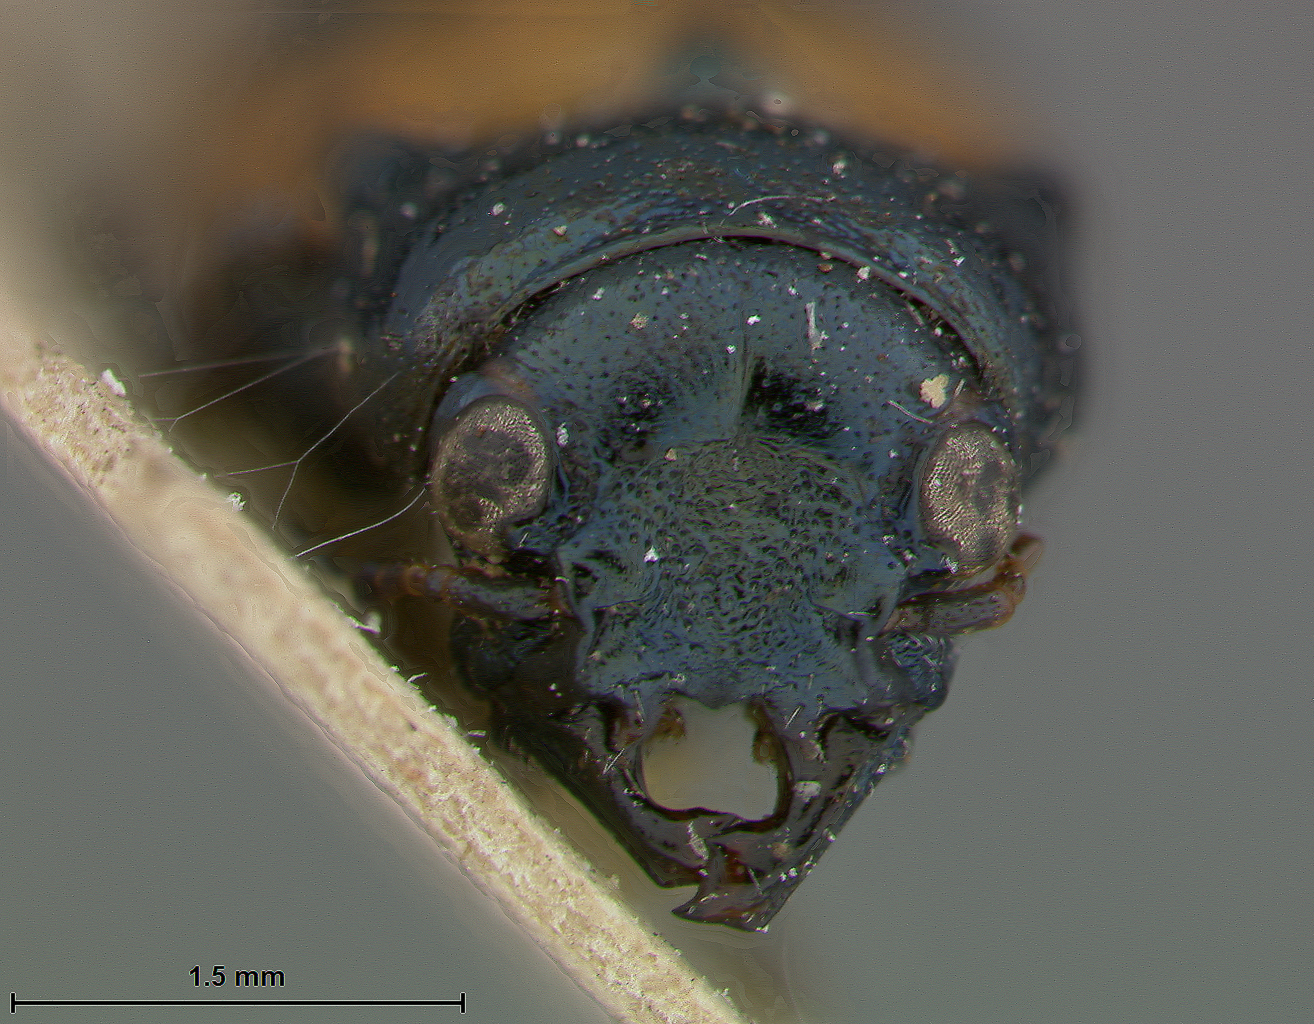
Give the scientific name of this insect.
Labidostomis elegans
